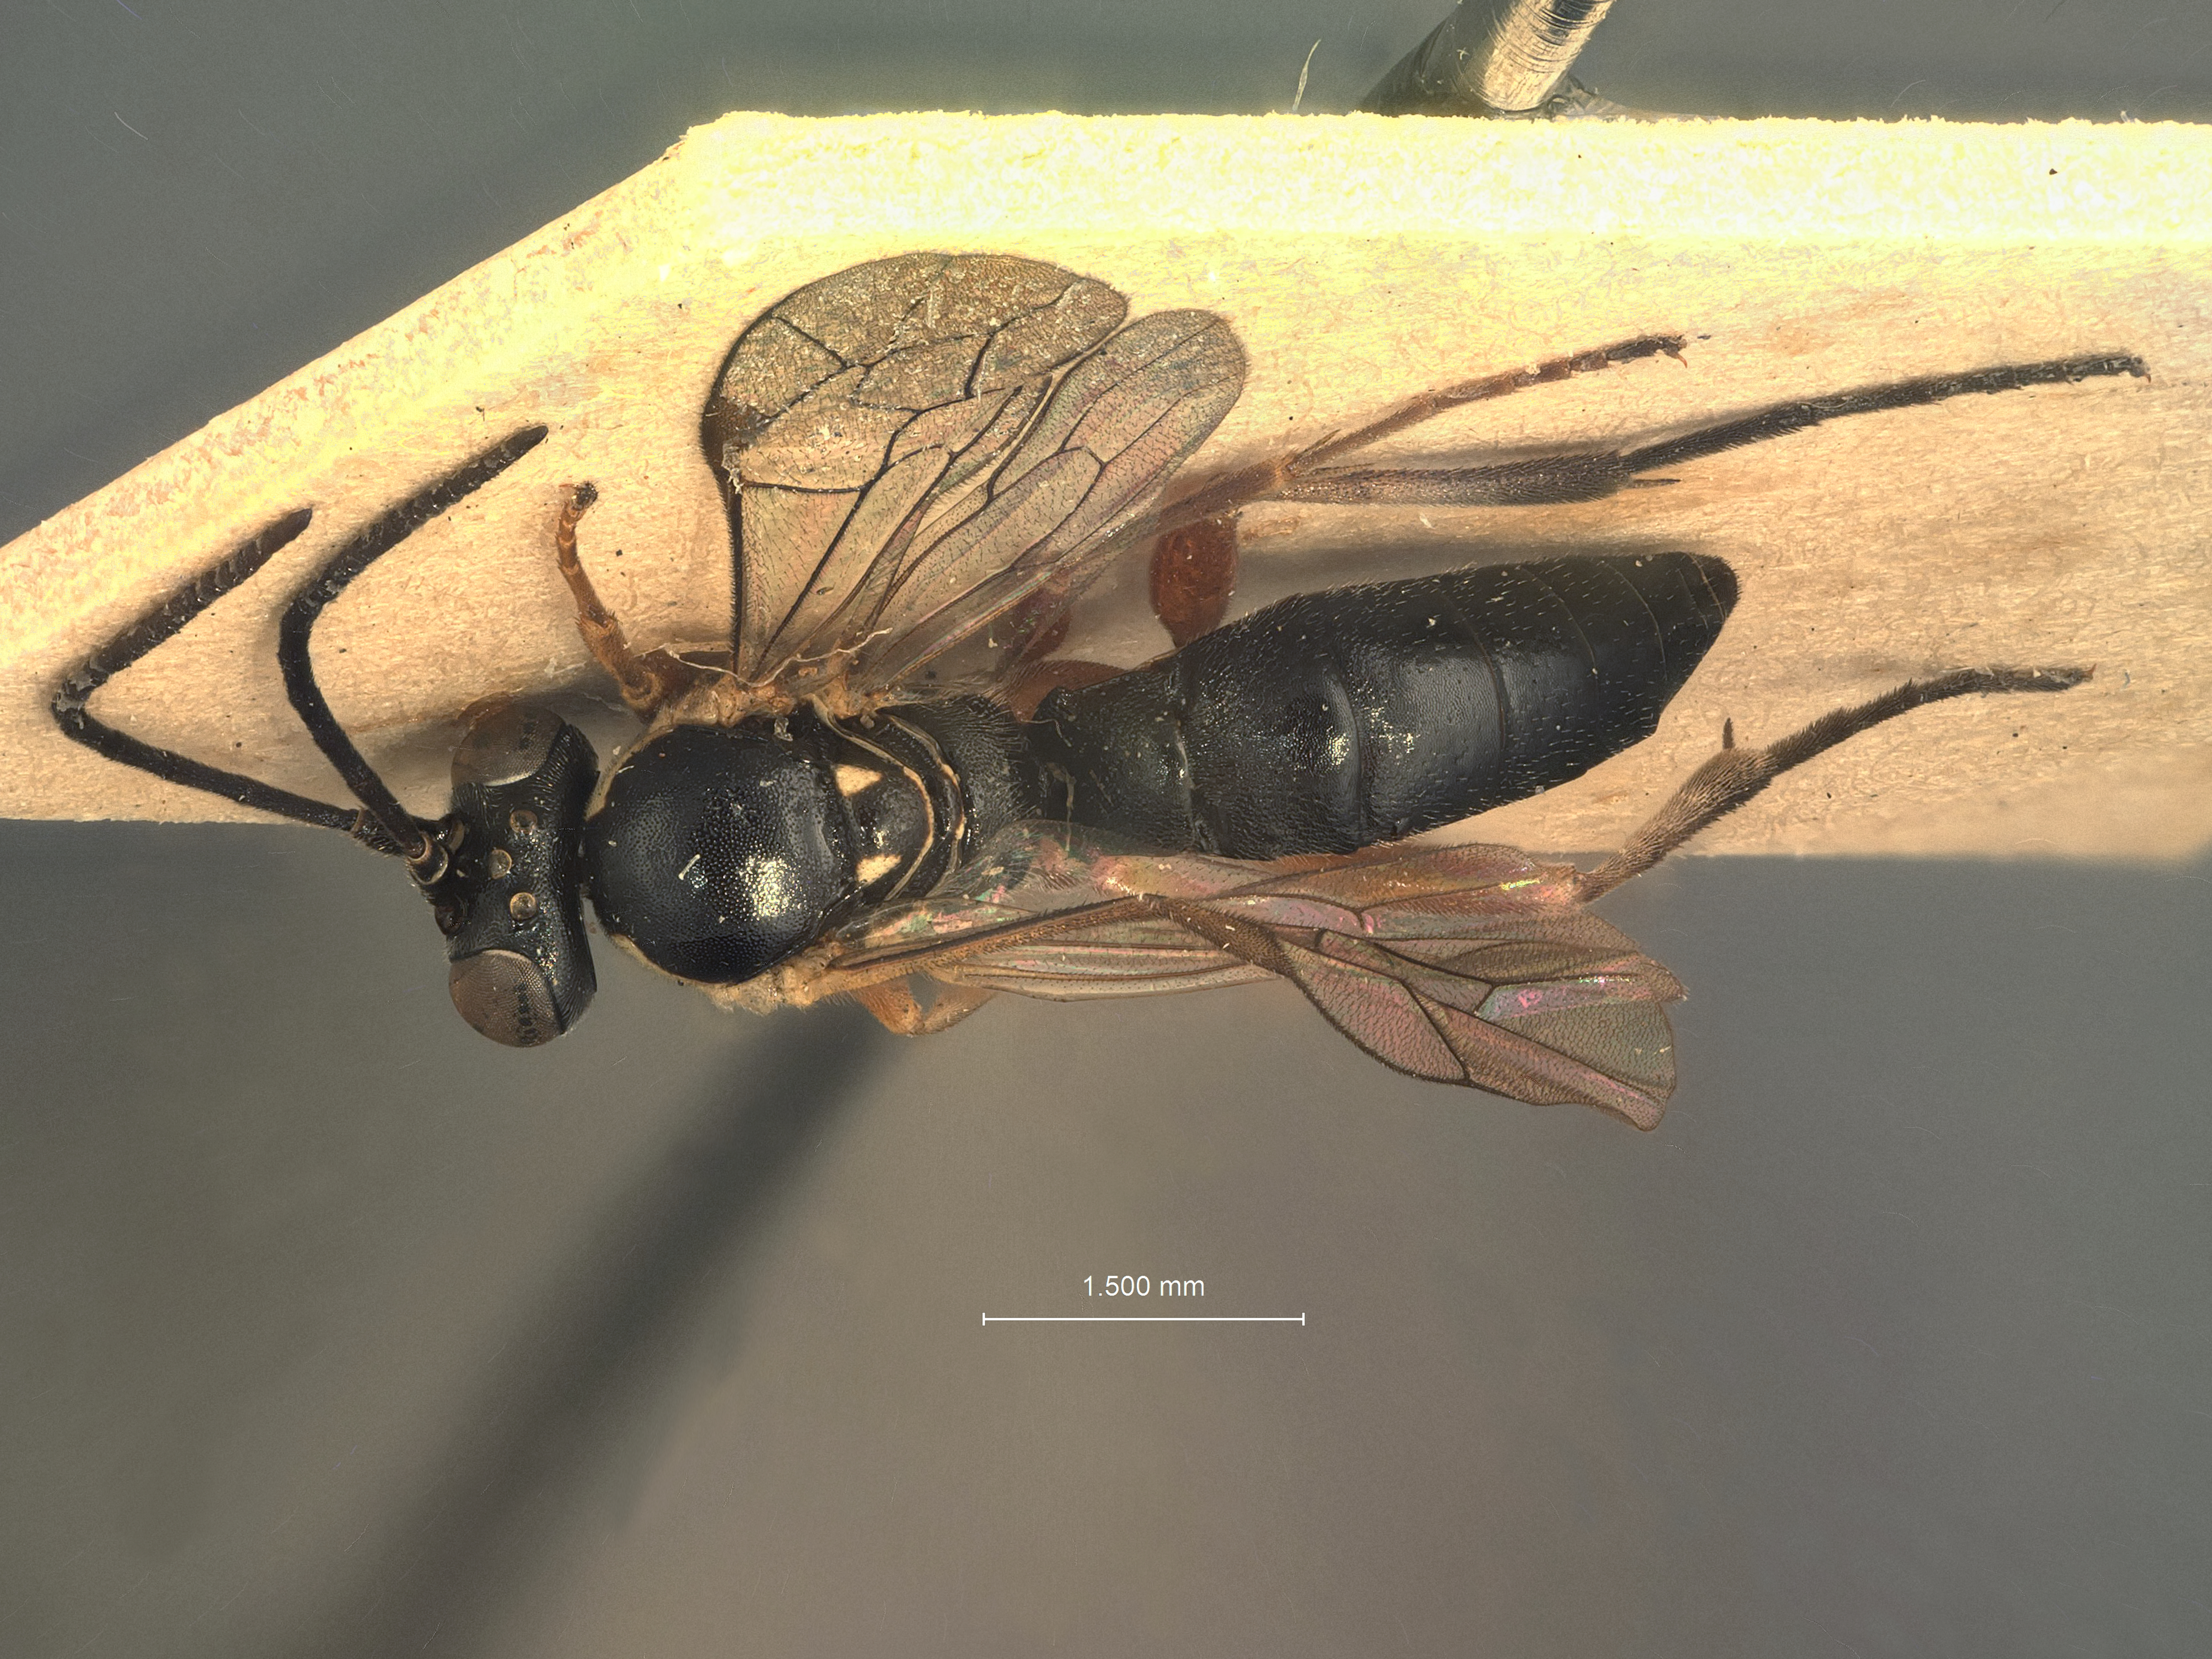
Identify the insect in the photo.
Homocidus tricolor
